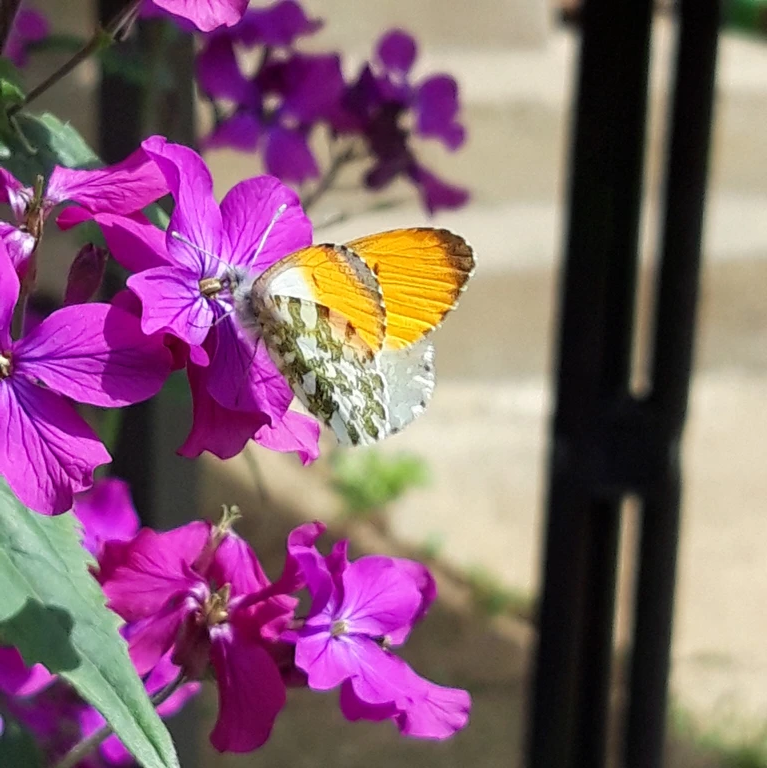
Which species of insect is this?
Anthocharis cardamines
